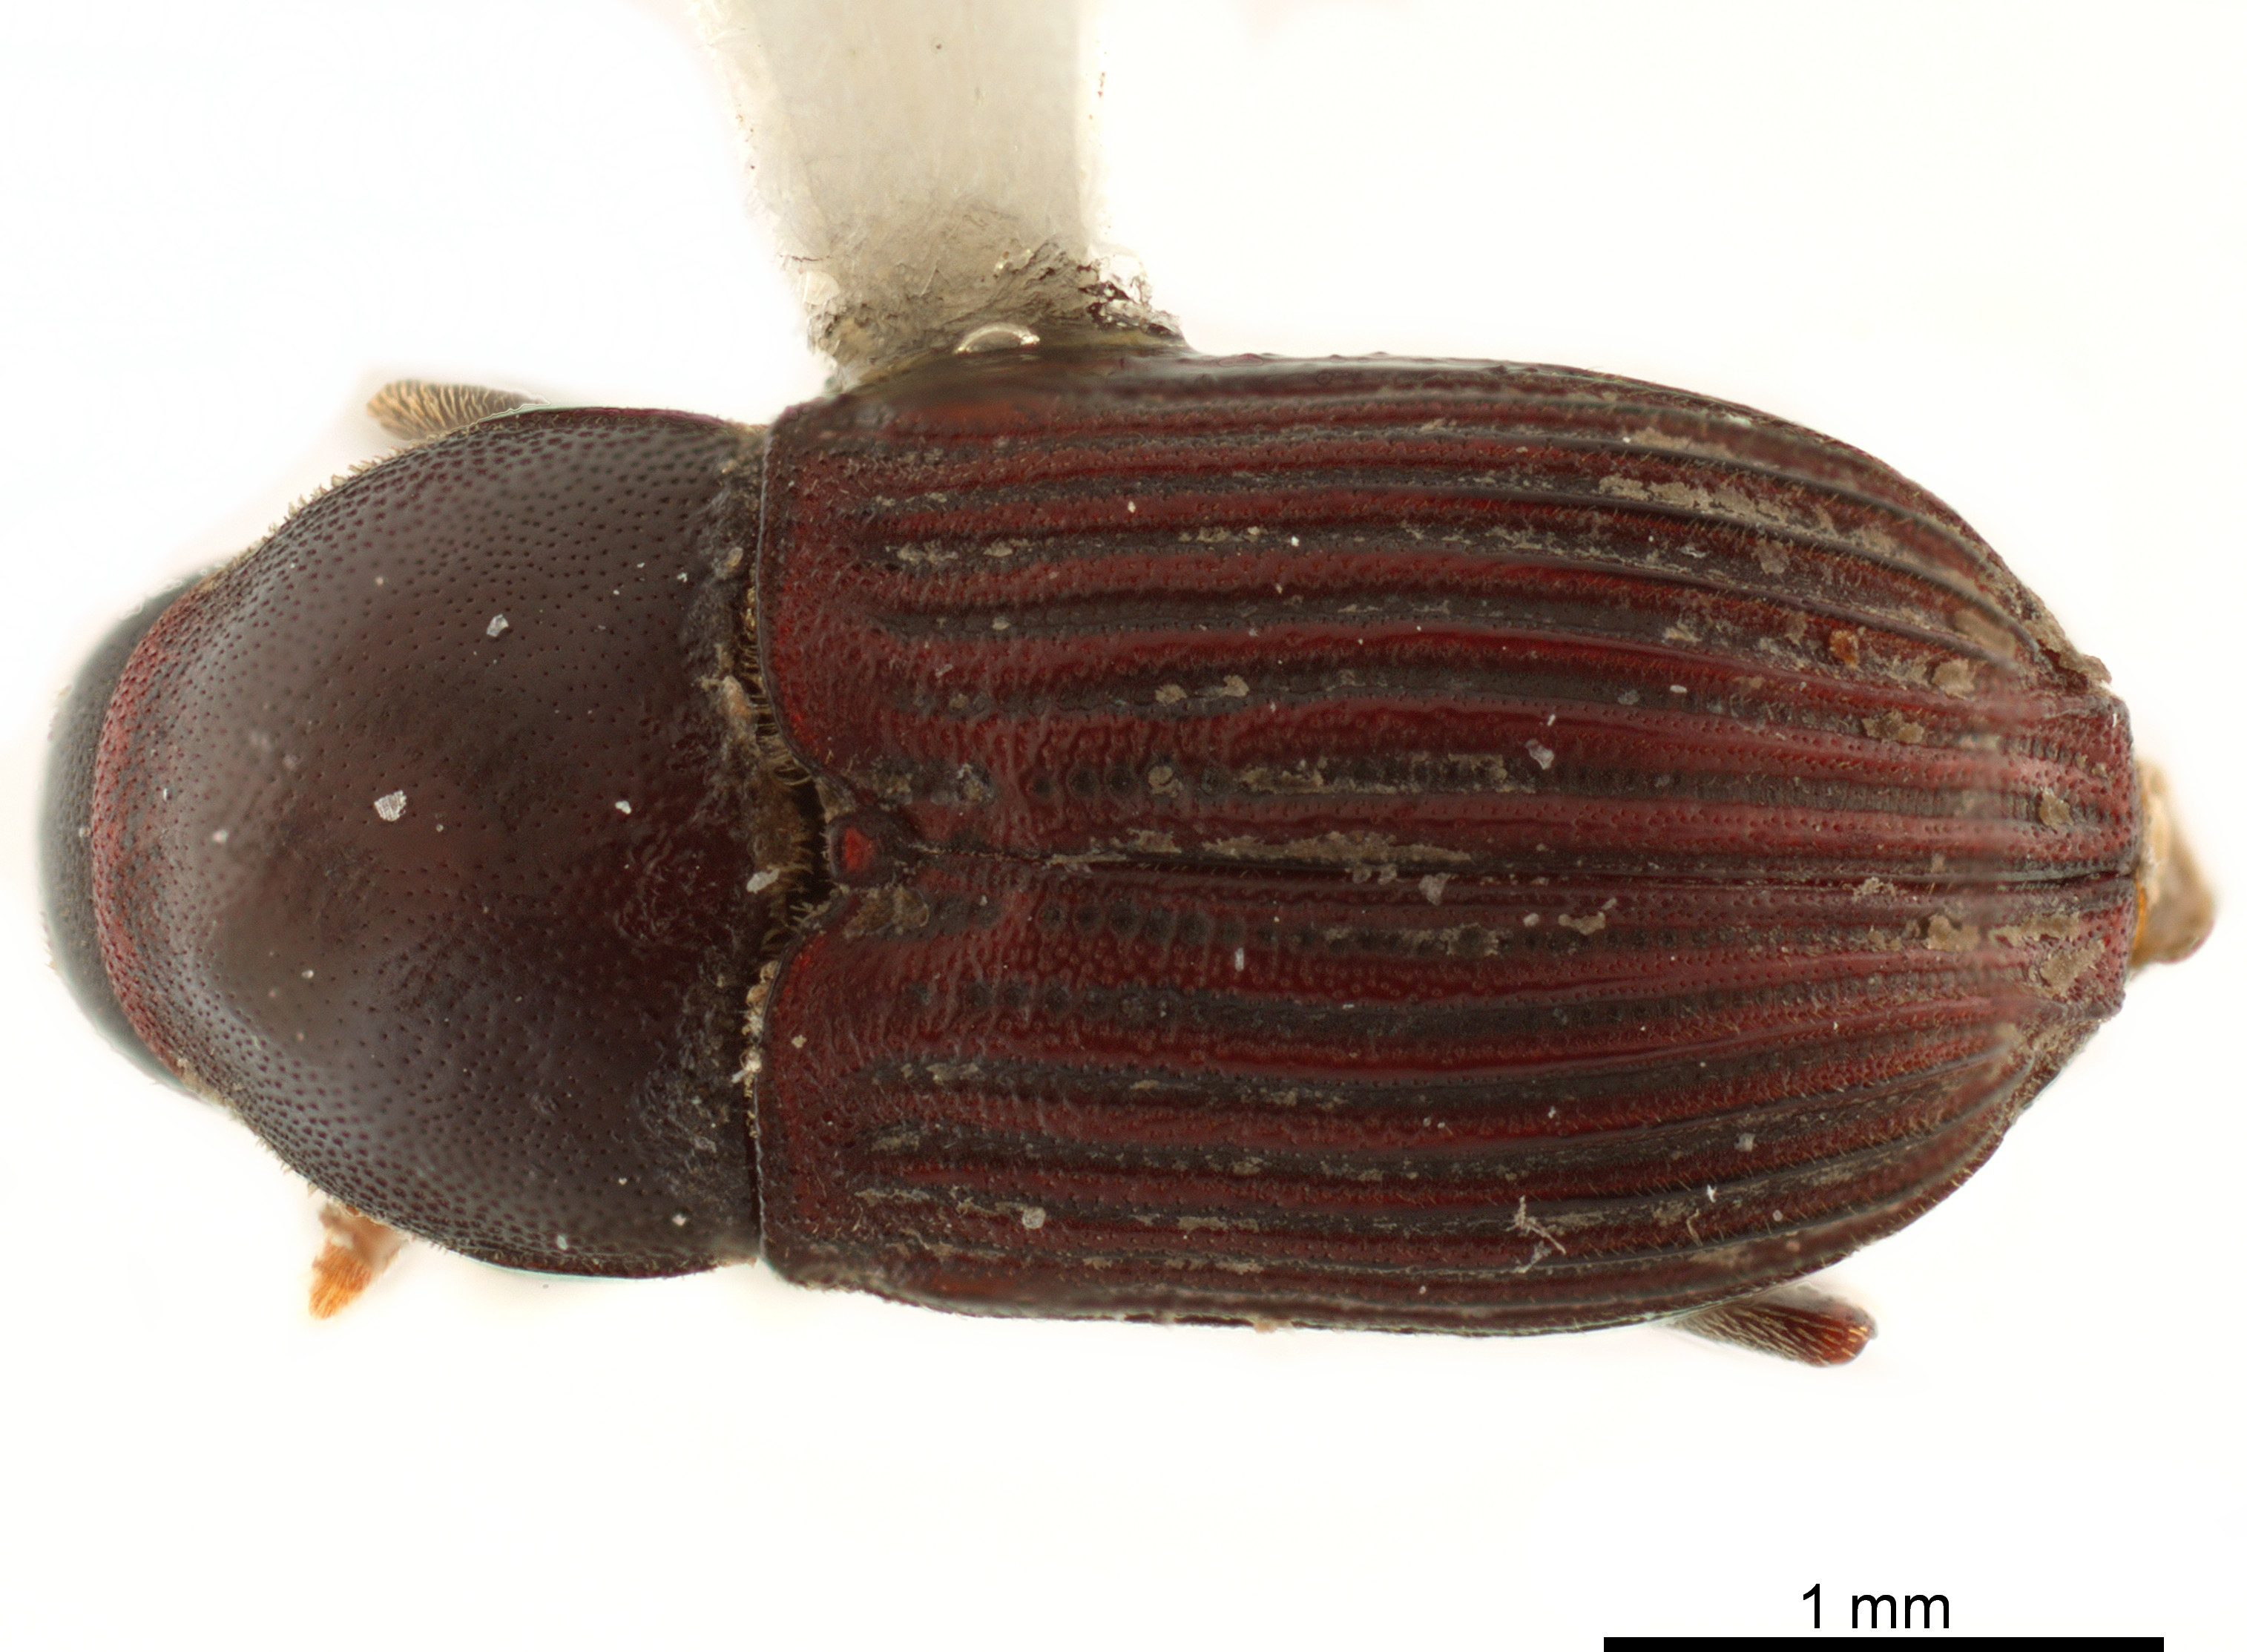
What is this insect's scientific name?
Sternobothrus sculpturatus
